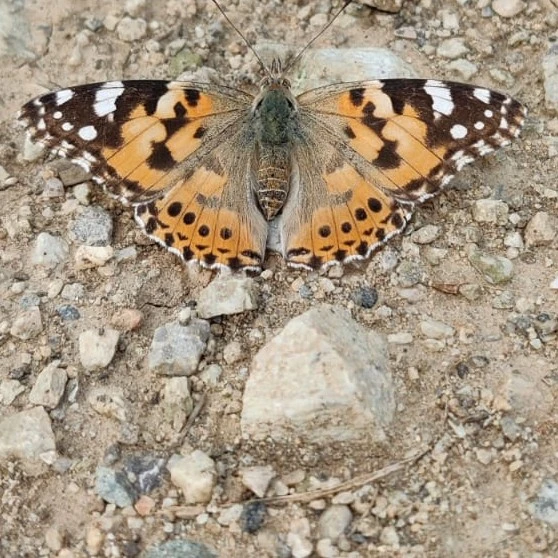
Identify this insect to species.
Vanessa cardui
